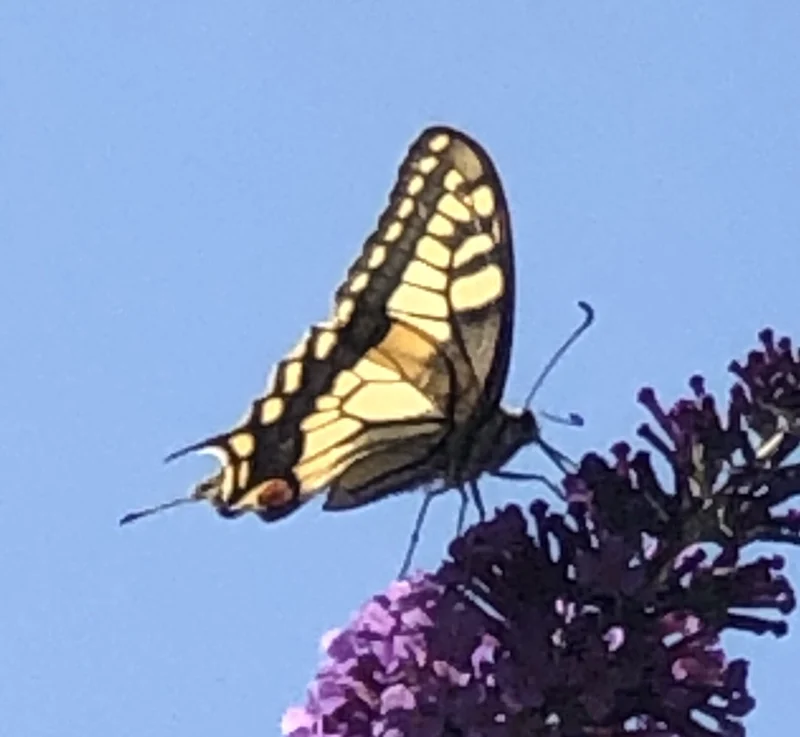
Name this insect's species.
Papilio machaon
